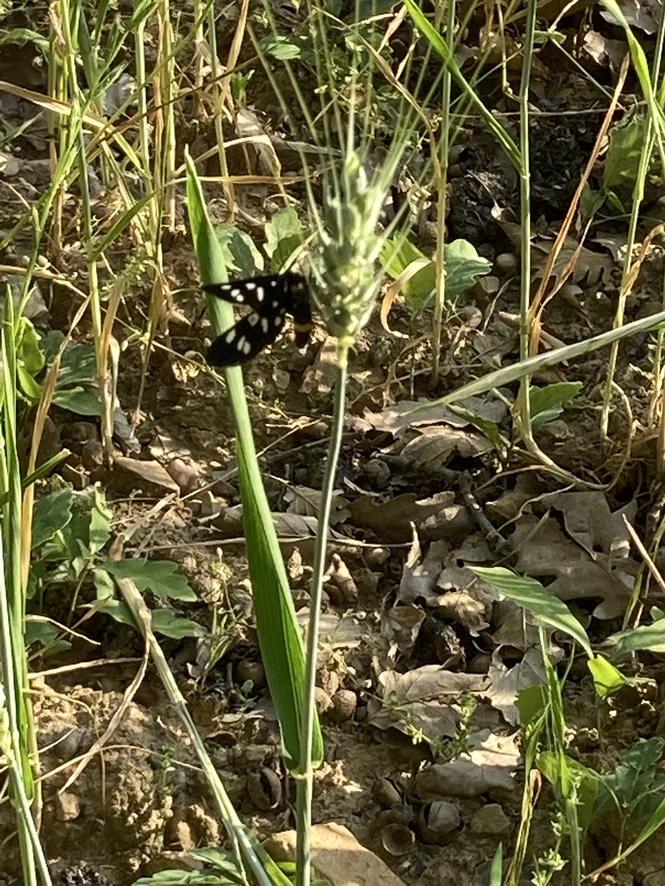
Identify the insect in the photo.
Amata phegea
